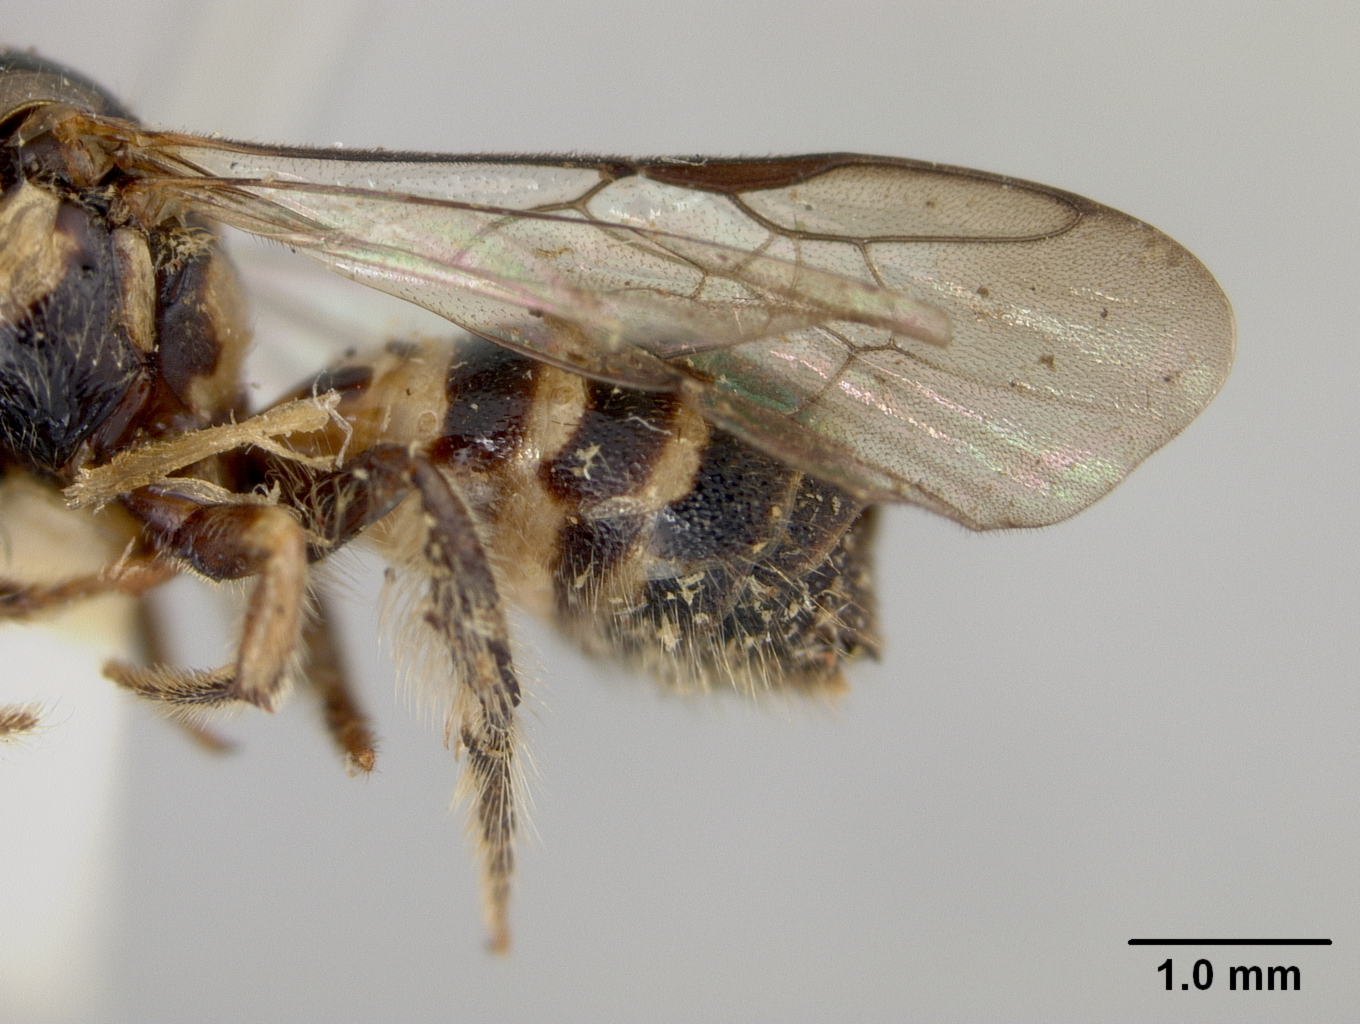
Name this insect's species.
Ceratina cladura
